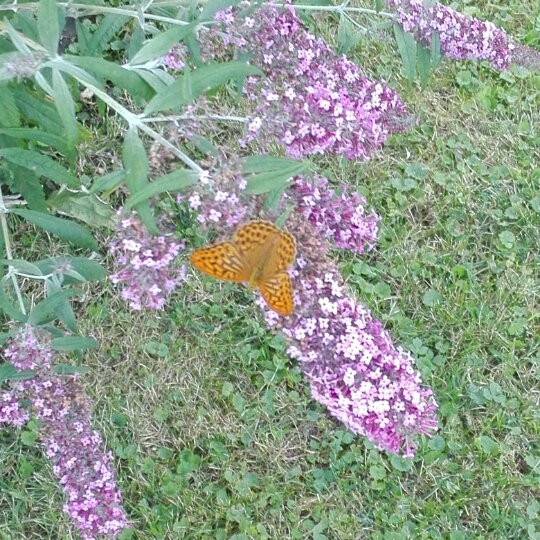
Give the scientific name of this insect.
Argynnis paphia
